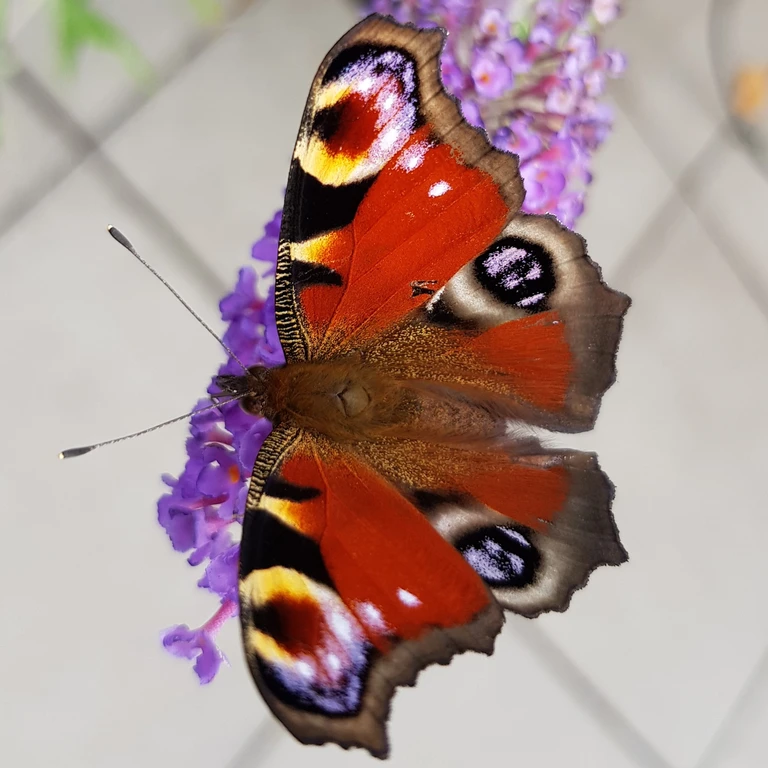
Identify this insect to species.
Aglais io
